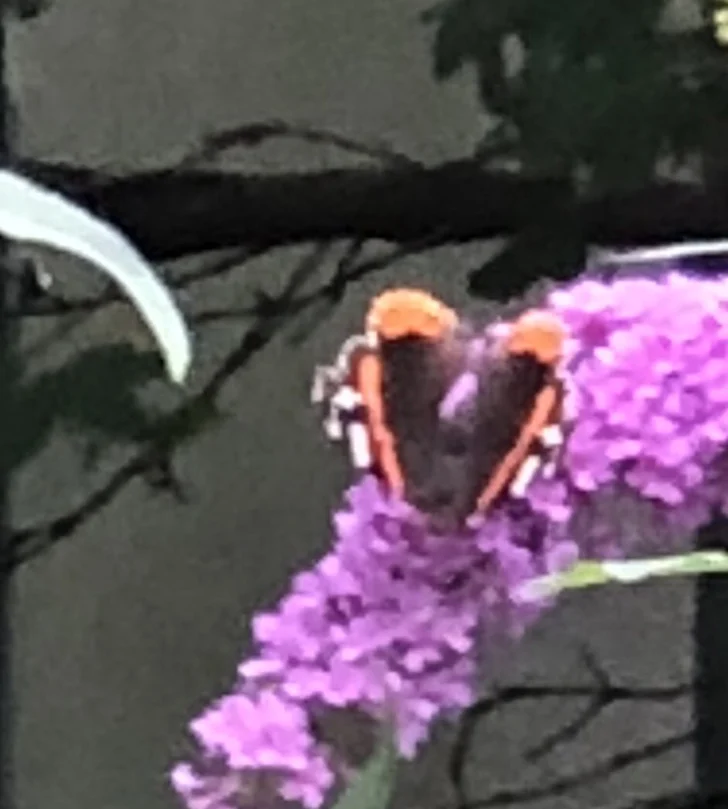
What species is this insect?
Vanessa atalanta
